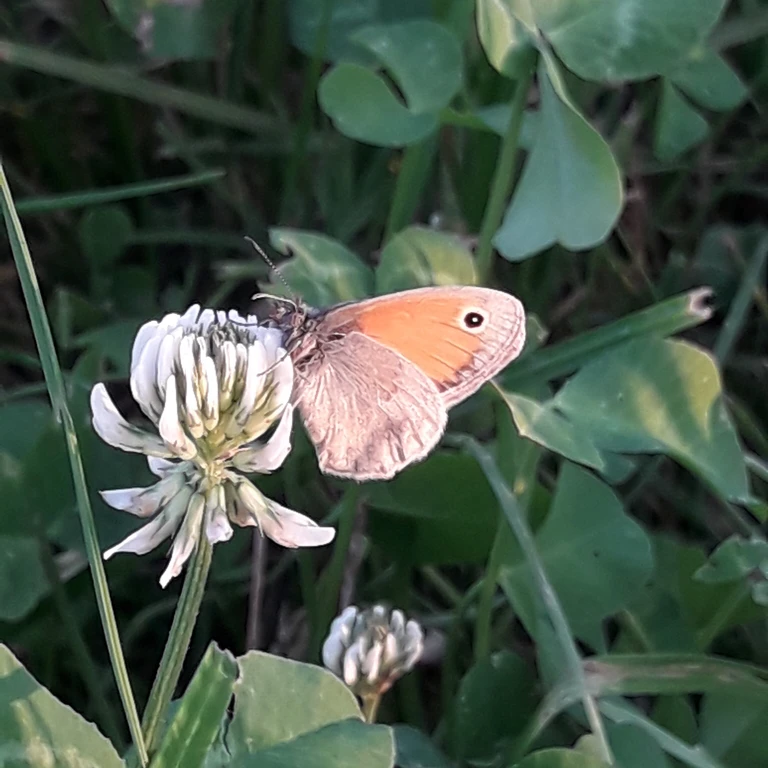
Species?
Coenonympha pamphilus
